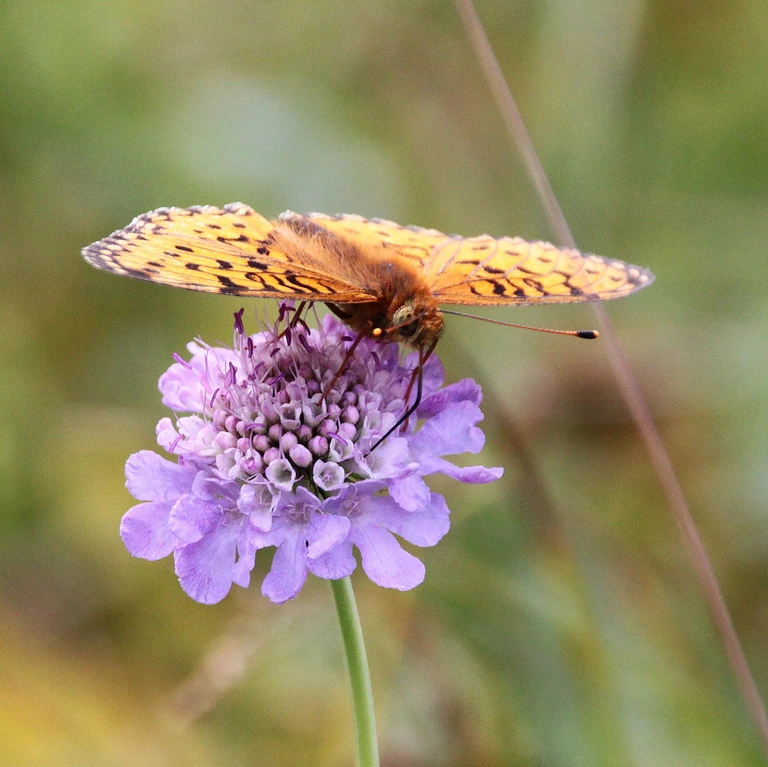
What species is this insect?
Speyeria aglaja
